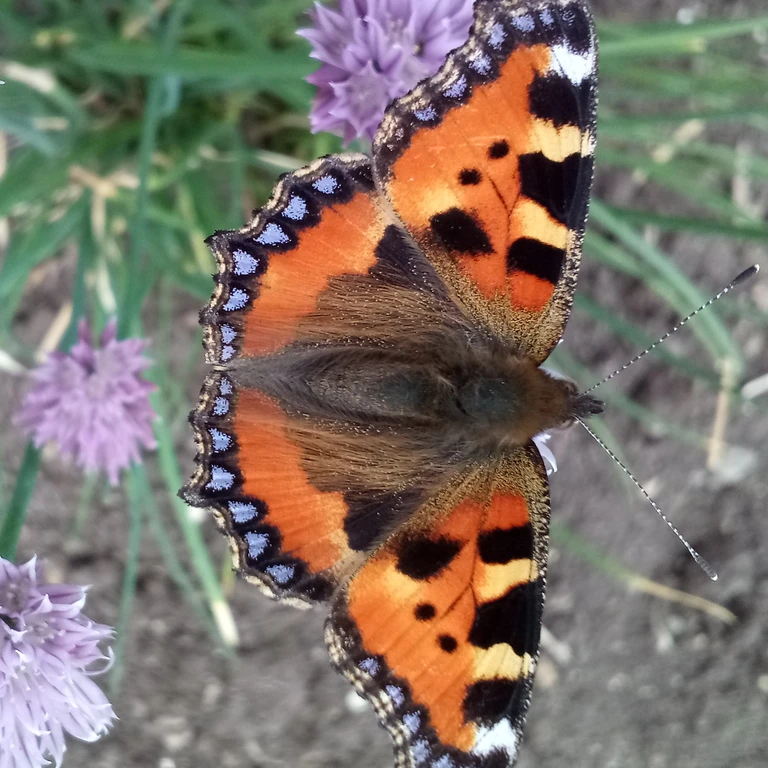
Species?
Aglais urticae
